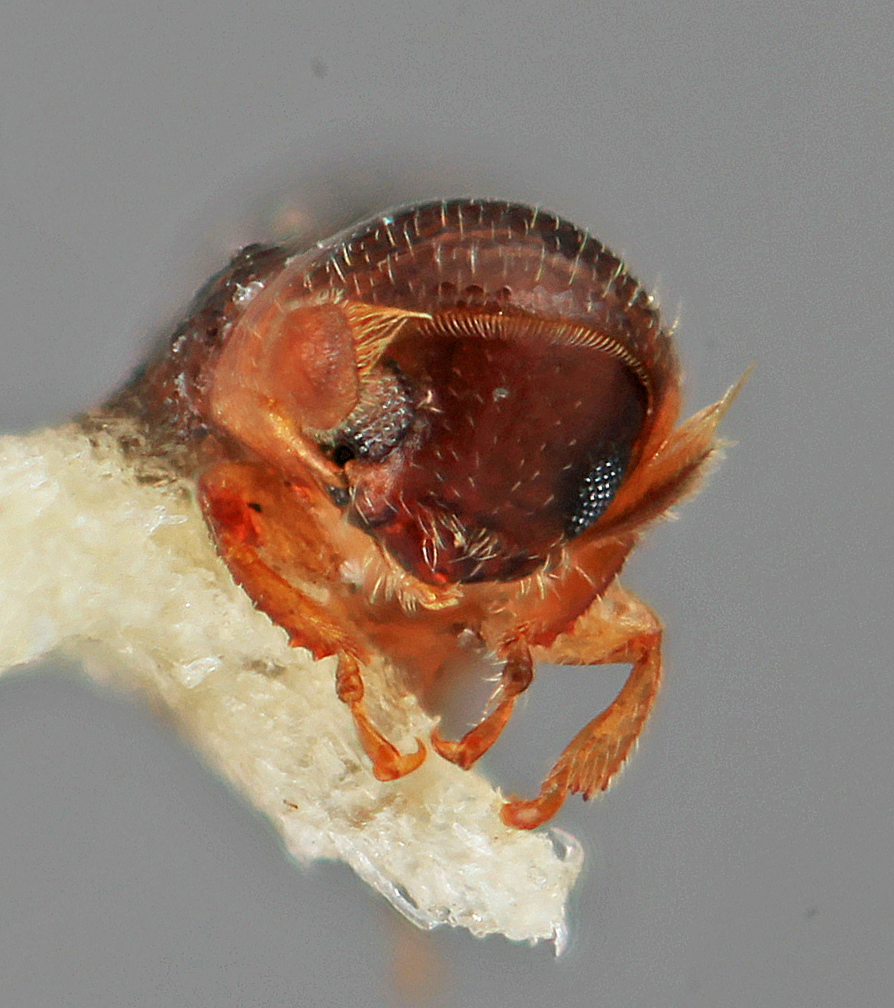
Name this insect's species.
Microcorthylus inops
